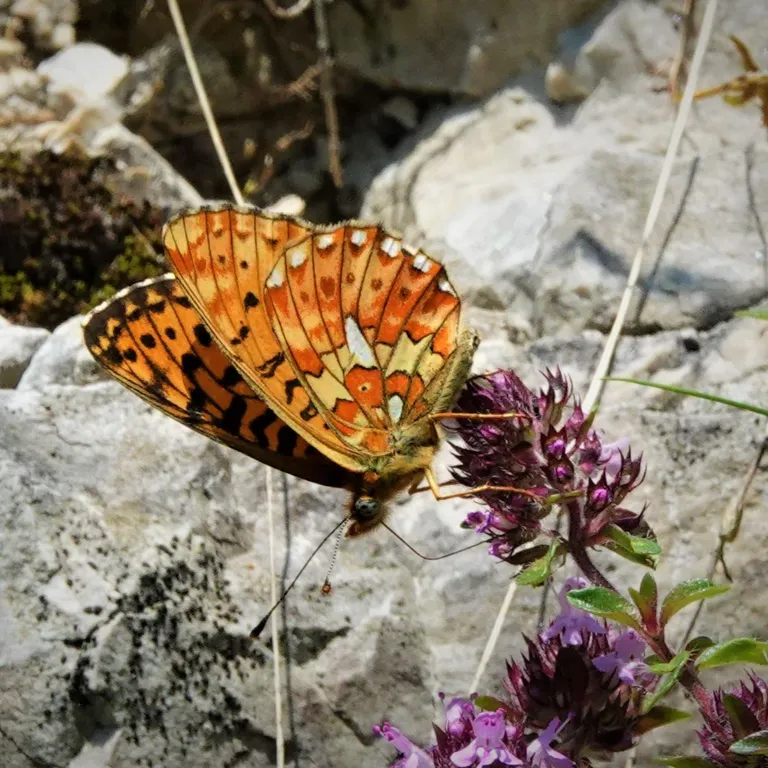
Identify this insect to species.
Boloria euphrosyne (also Clossiana euphrosyne)
